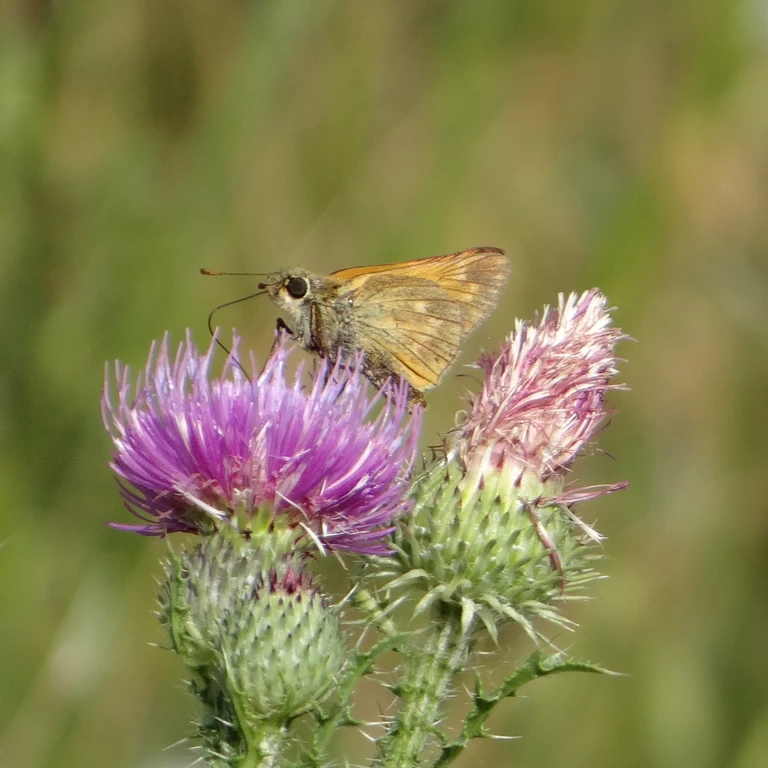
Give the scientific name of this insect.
Ochlodes sylvanus (also Ochlodes venata)
